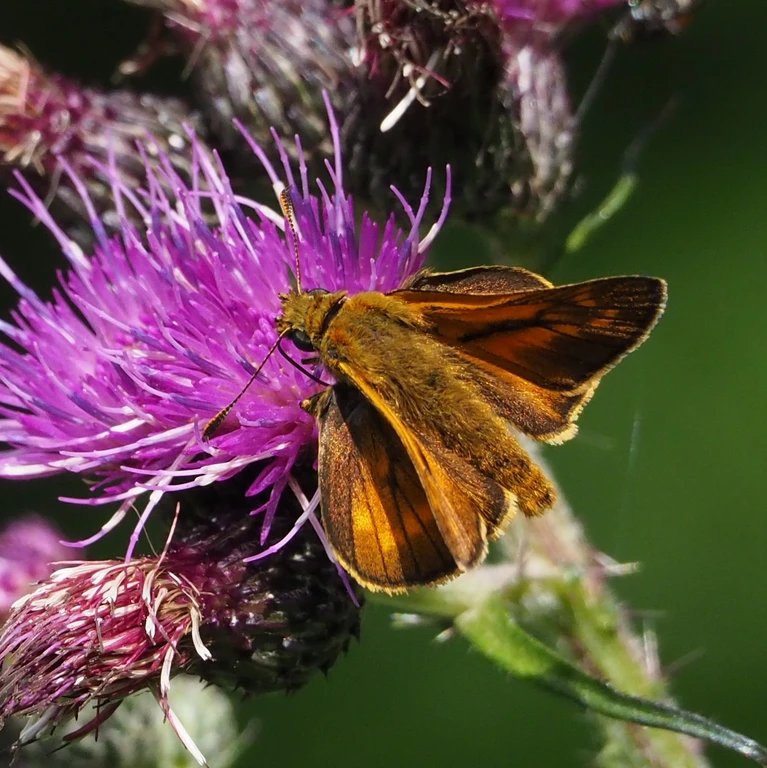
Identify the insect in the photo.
Ochlodes sylvanus (also Ochlodes venata)
